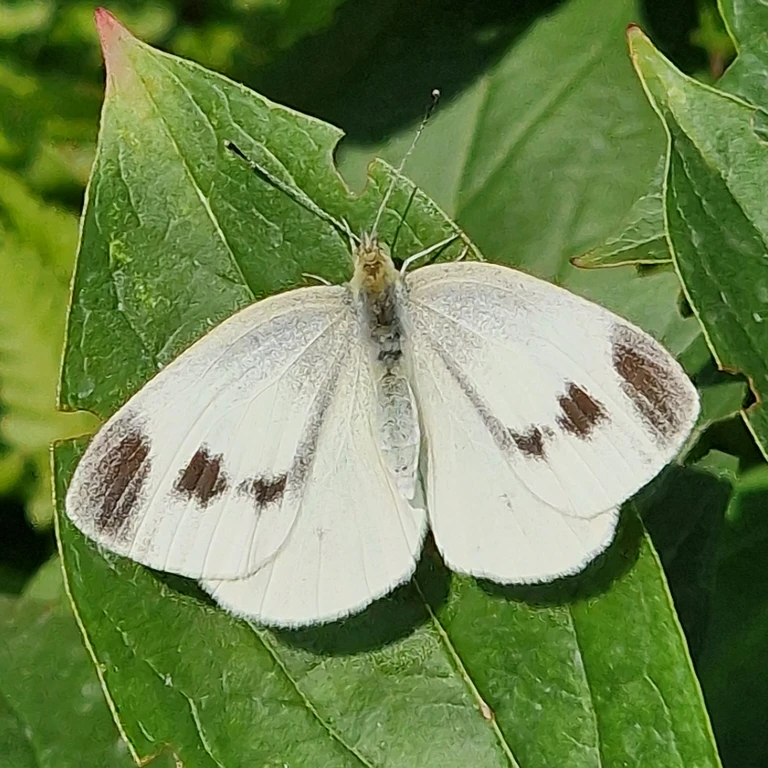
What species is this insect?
Pieris mannii
